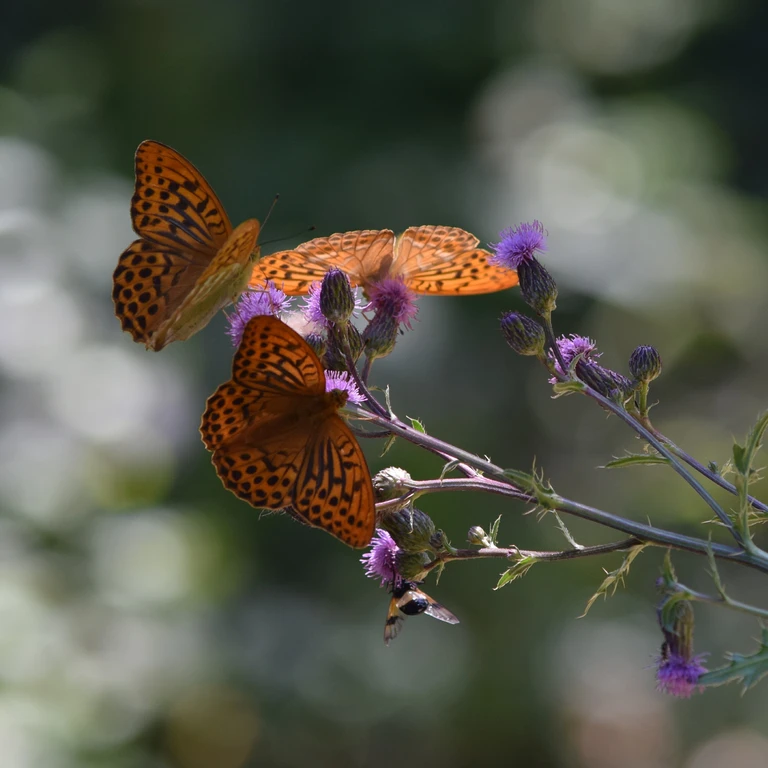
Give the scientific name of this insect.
Argynnis paphia
